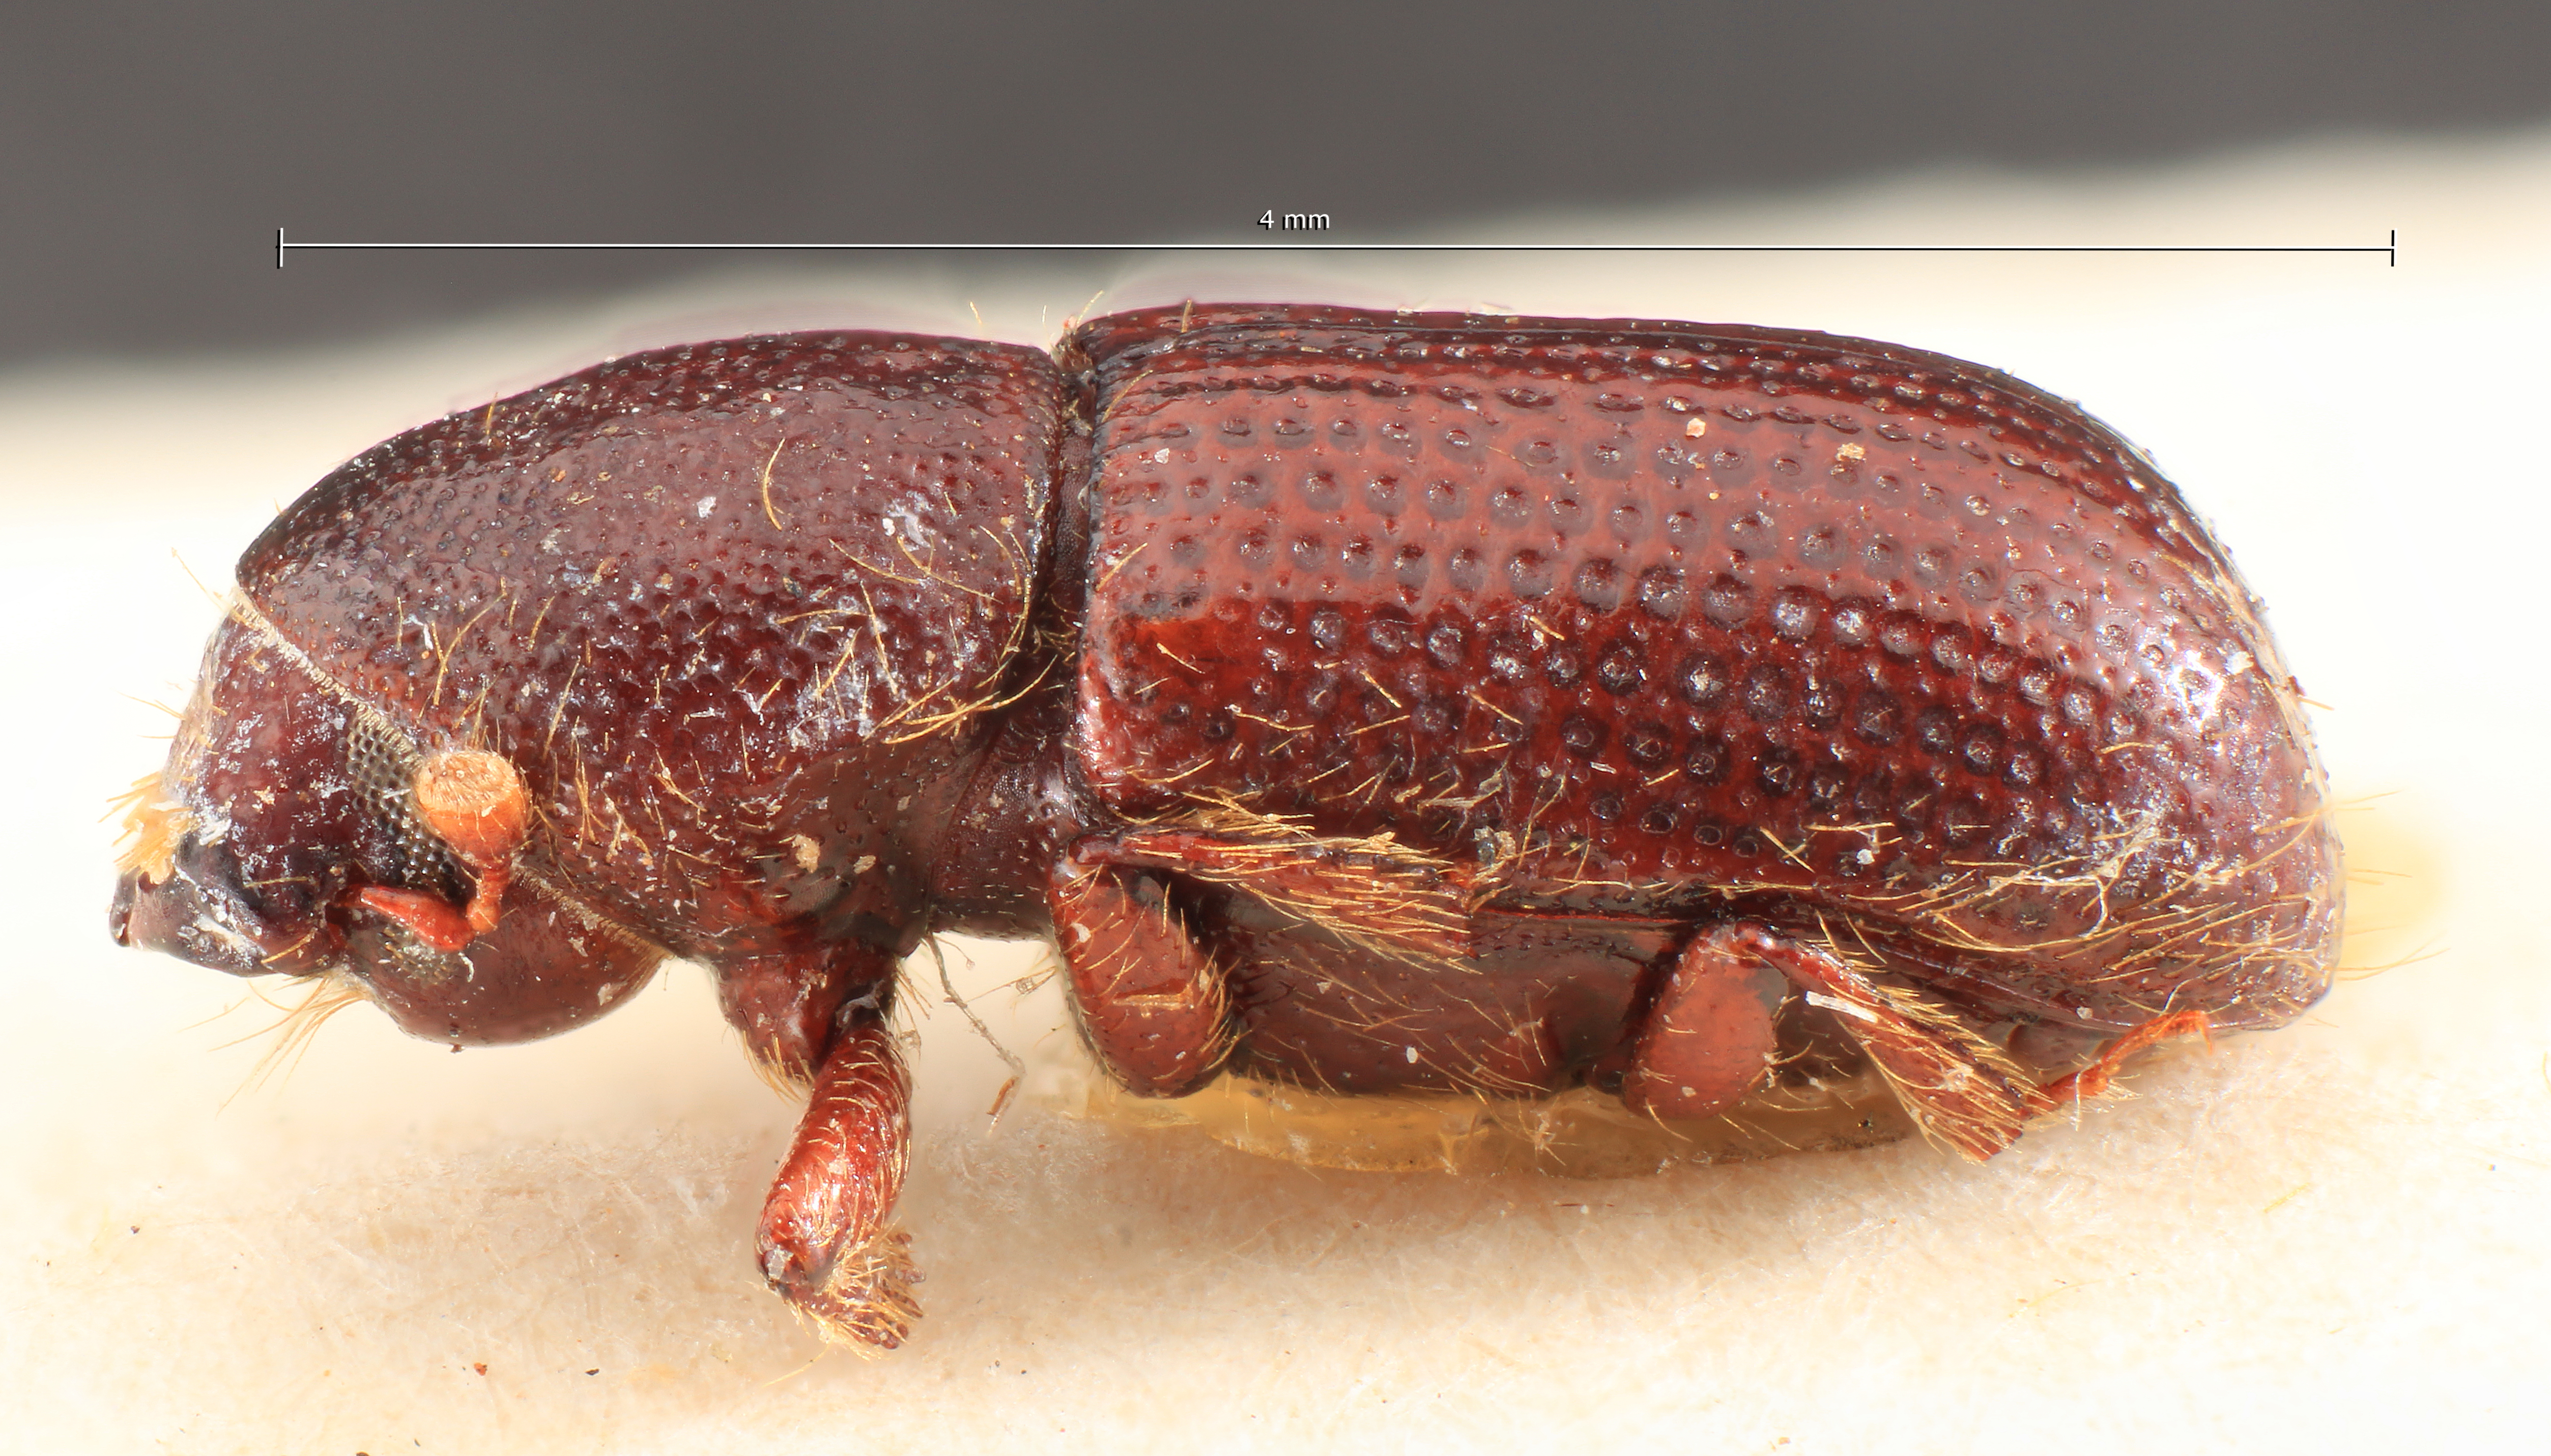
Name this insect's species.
Dryocoetes longicollis
